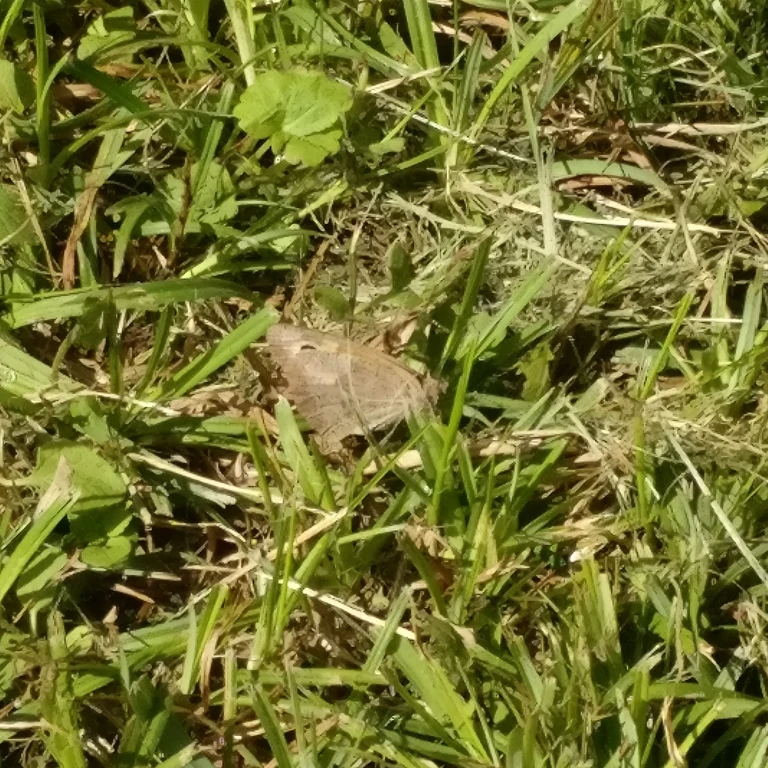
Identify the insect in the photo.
Maniola jurtina
